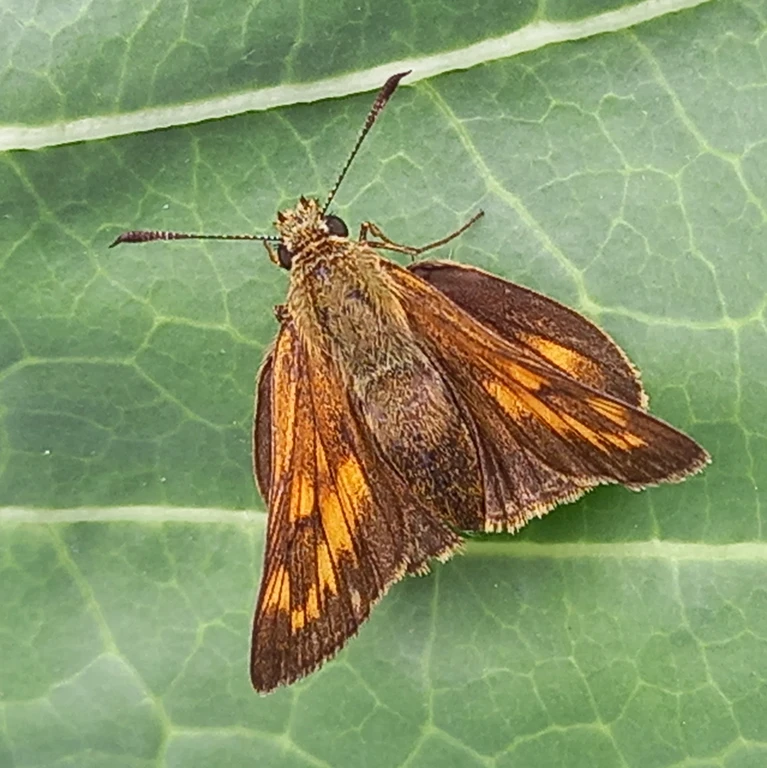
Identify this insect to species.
Ochlodes sylvanus (also Ochlodes venata)
